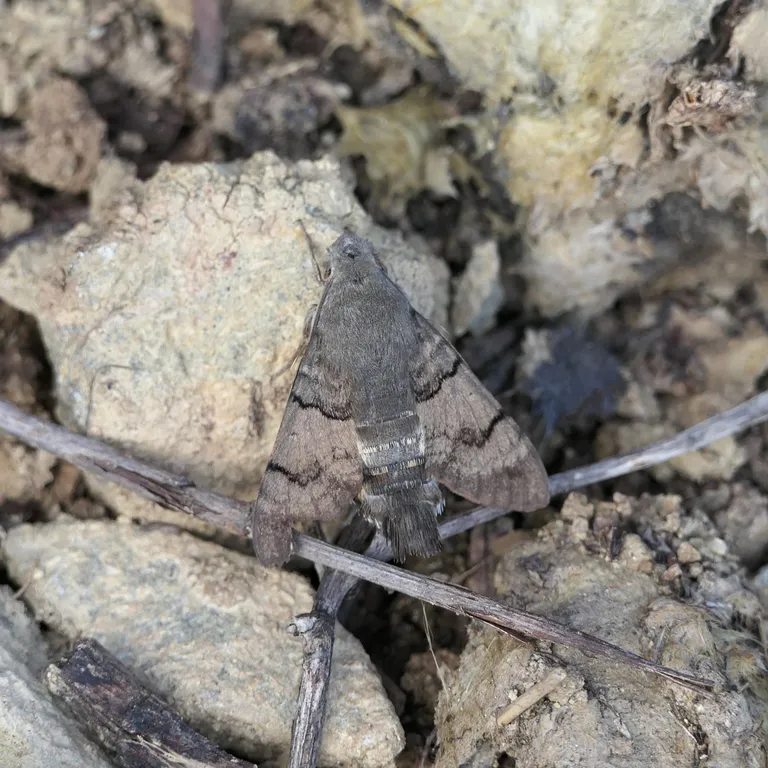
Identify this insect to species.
Macroglossum stellatarum
